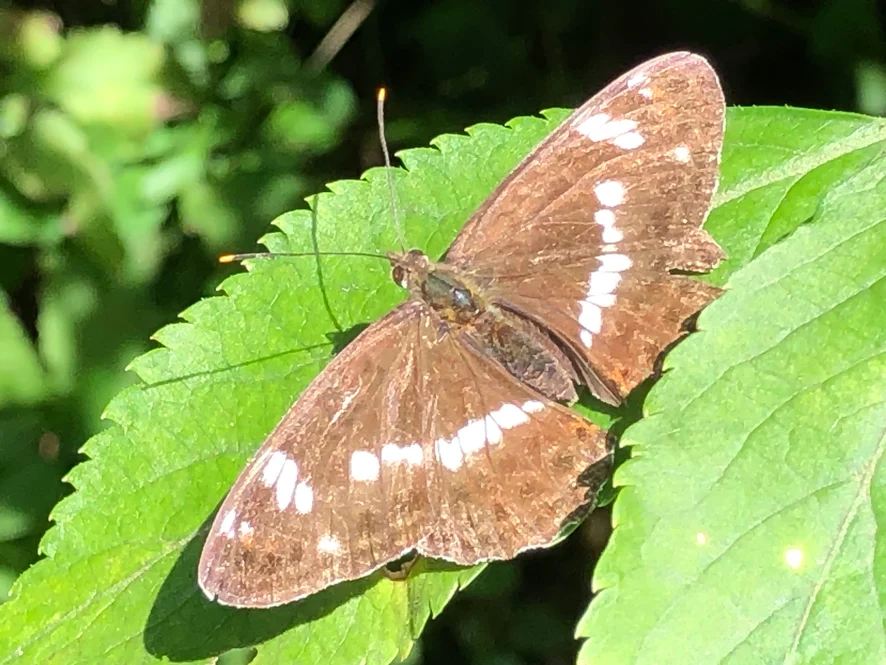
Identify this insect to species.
Limenitis camilla (also Ladoga camilla)
